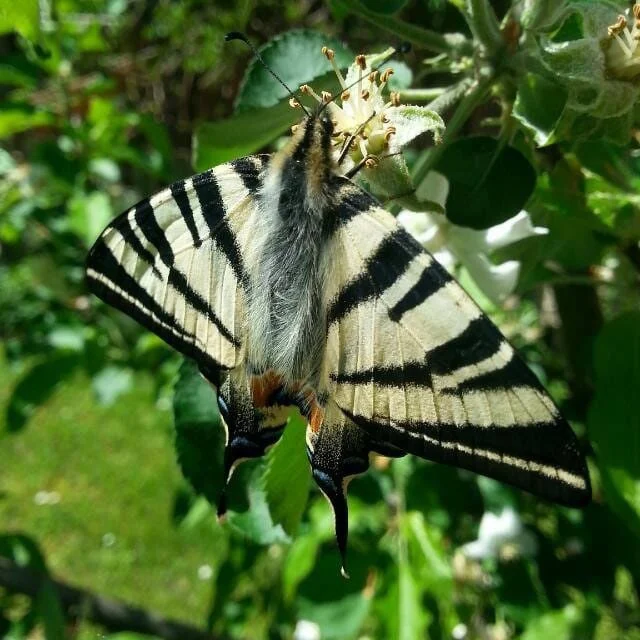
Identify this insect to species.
Iphiclides podalirius
